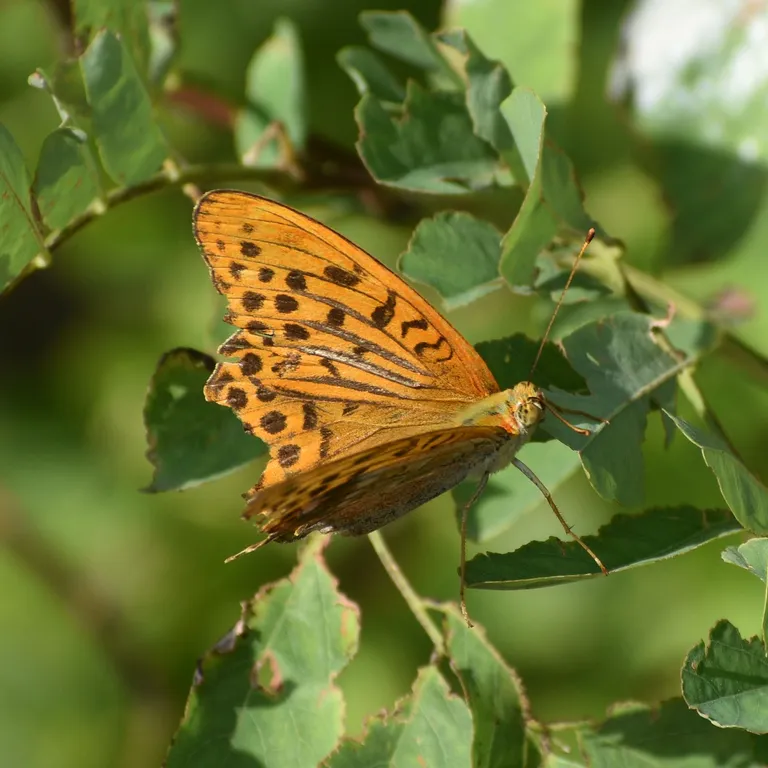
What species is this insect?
Argynnis paphia
